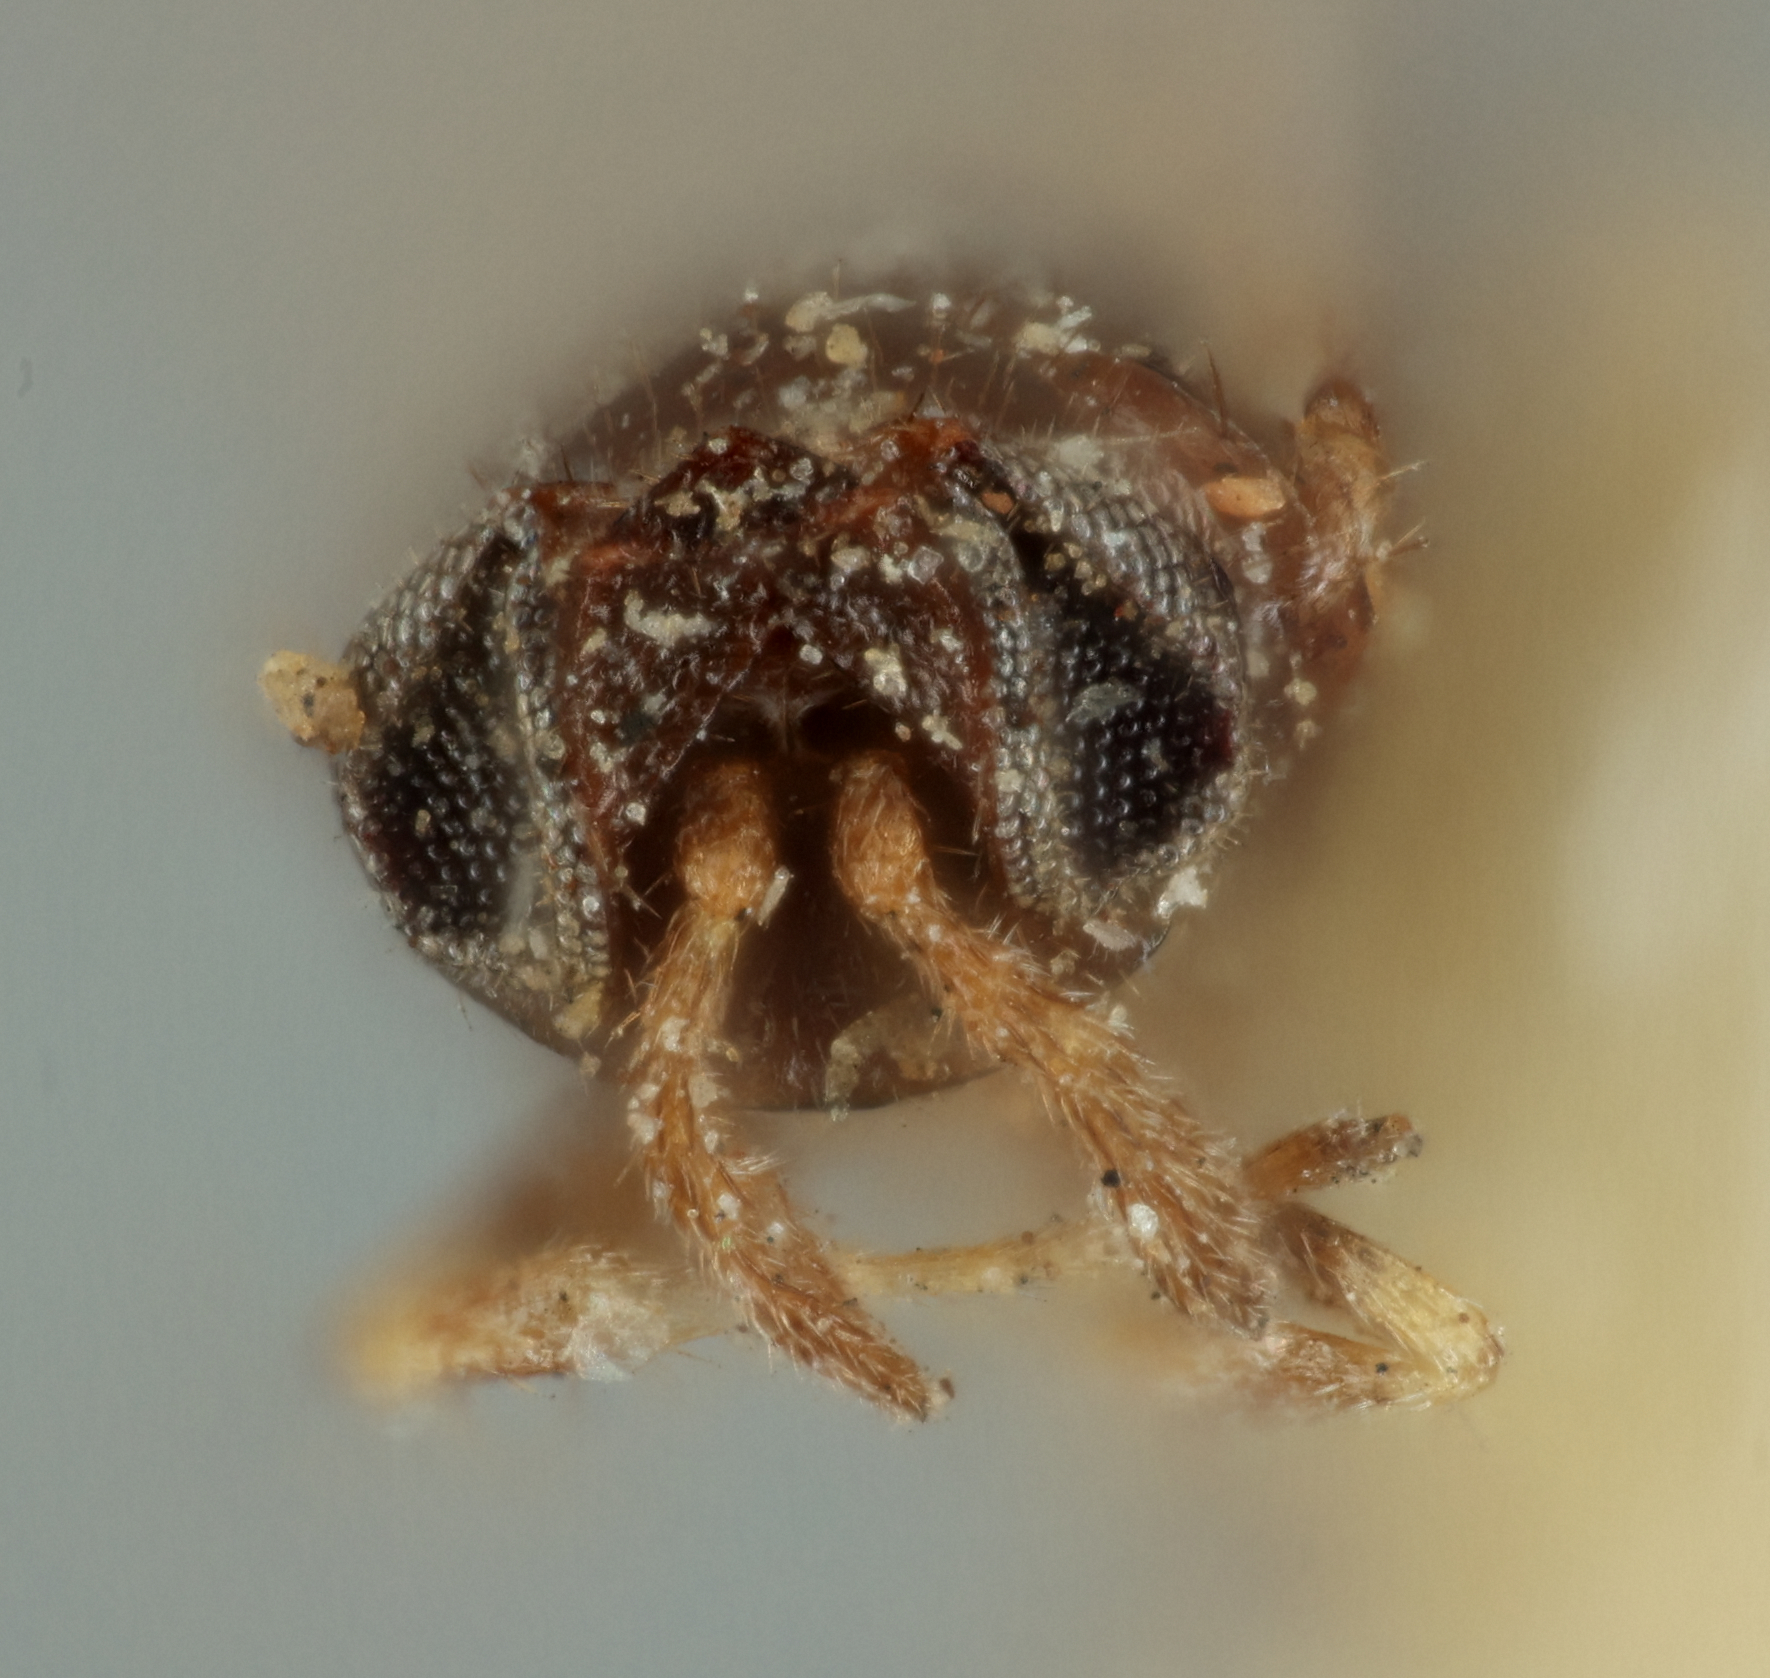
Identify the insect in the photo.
Coccophagus cognatus
